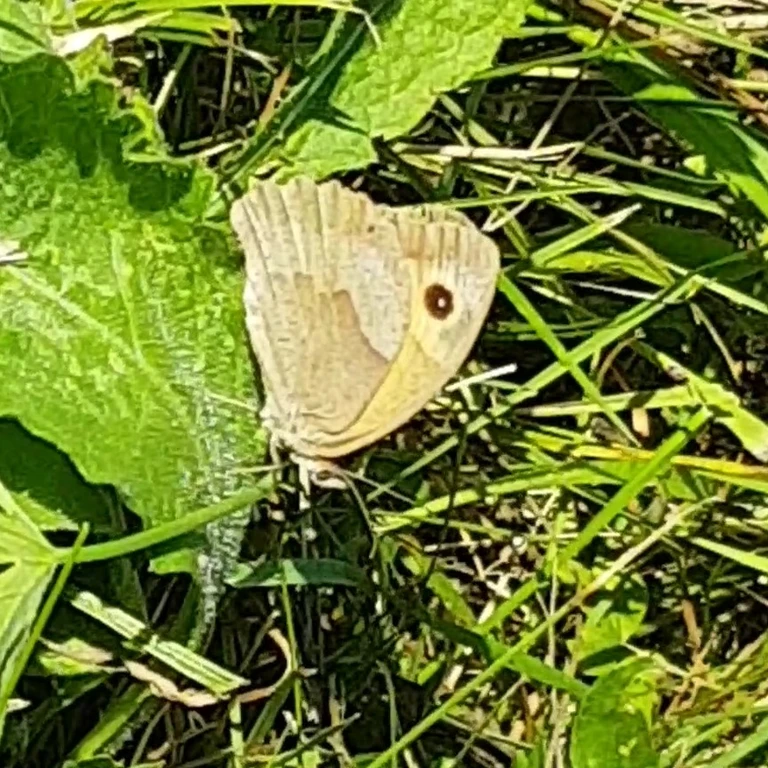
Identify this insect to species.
Maniola jurtina
